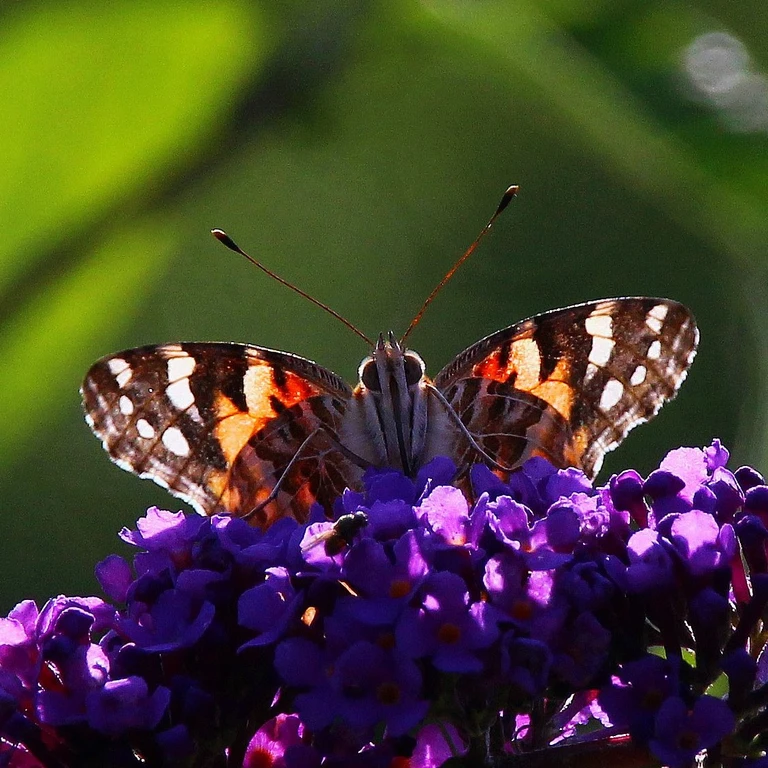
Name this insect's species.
Vanessa cardui
